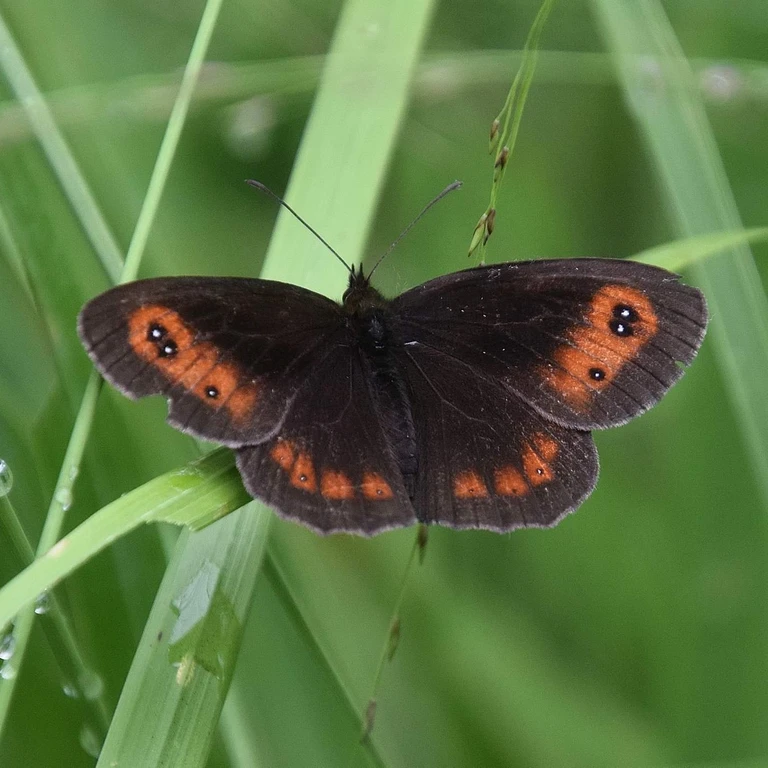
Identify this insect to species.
Erebia aethiops
